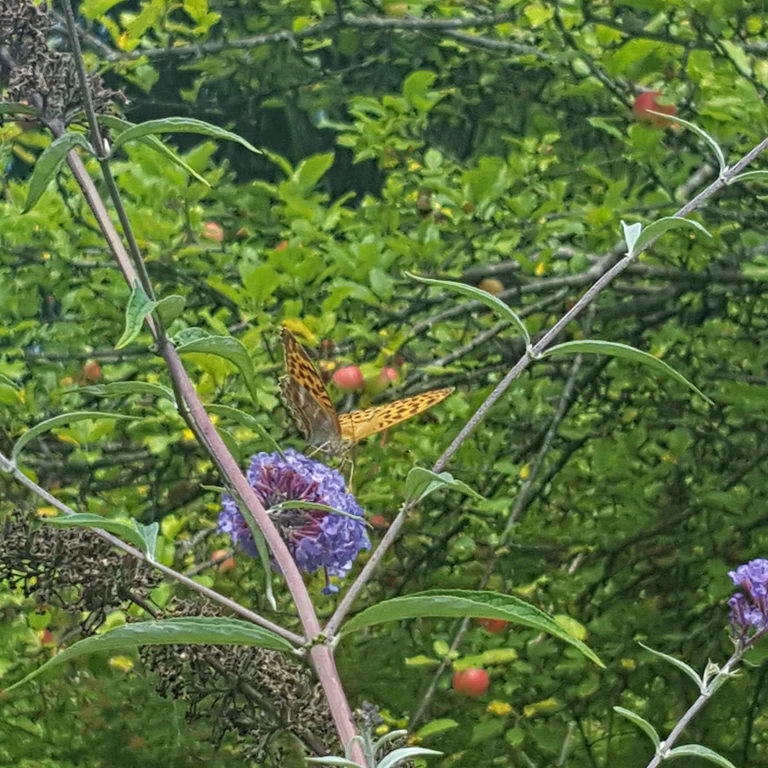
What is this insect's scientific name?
Argynnis paphia
